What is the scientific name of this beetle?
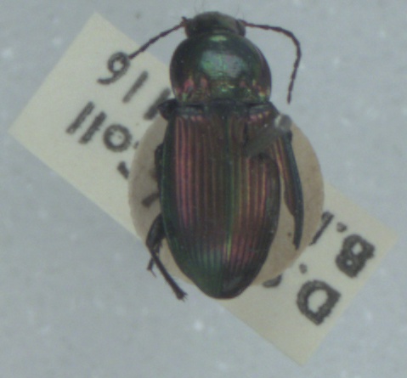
Poecilus versicolor
